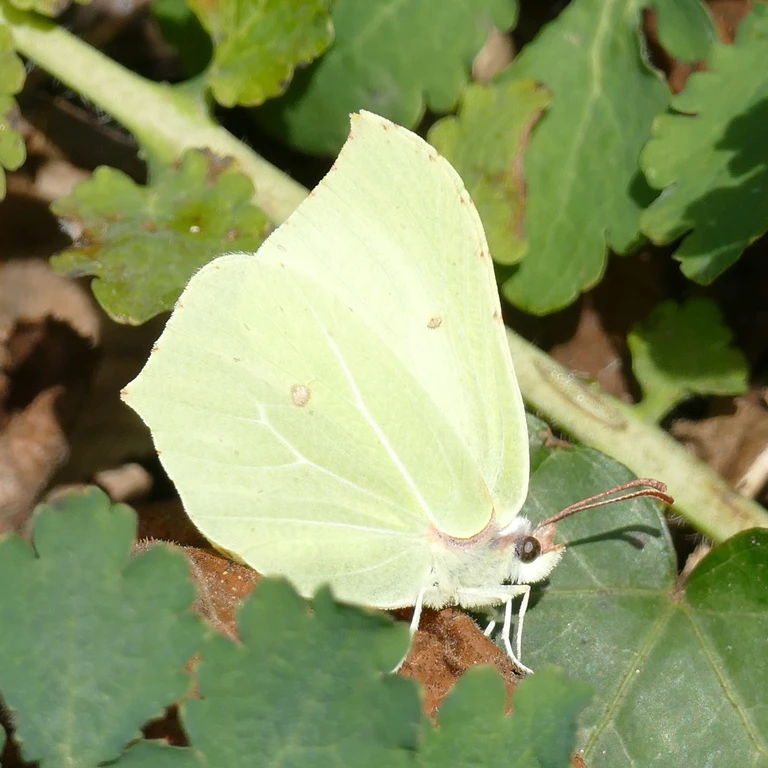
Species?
Gonepteryx rhamni
